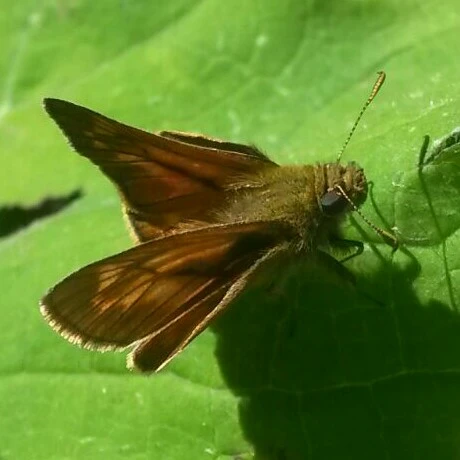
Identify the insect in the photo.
Ochlodes sylvanus (also Ochlodes venata)
